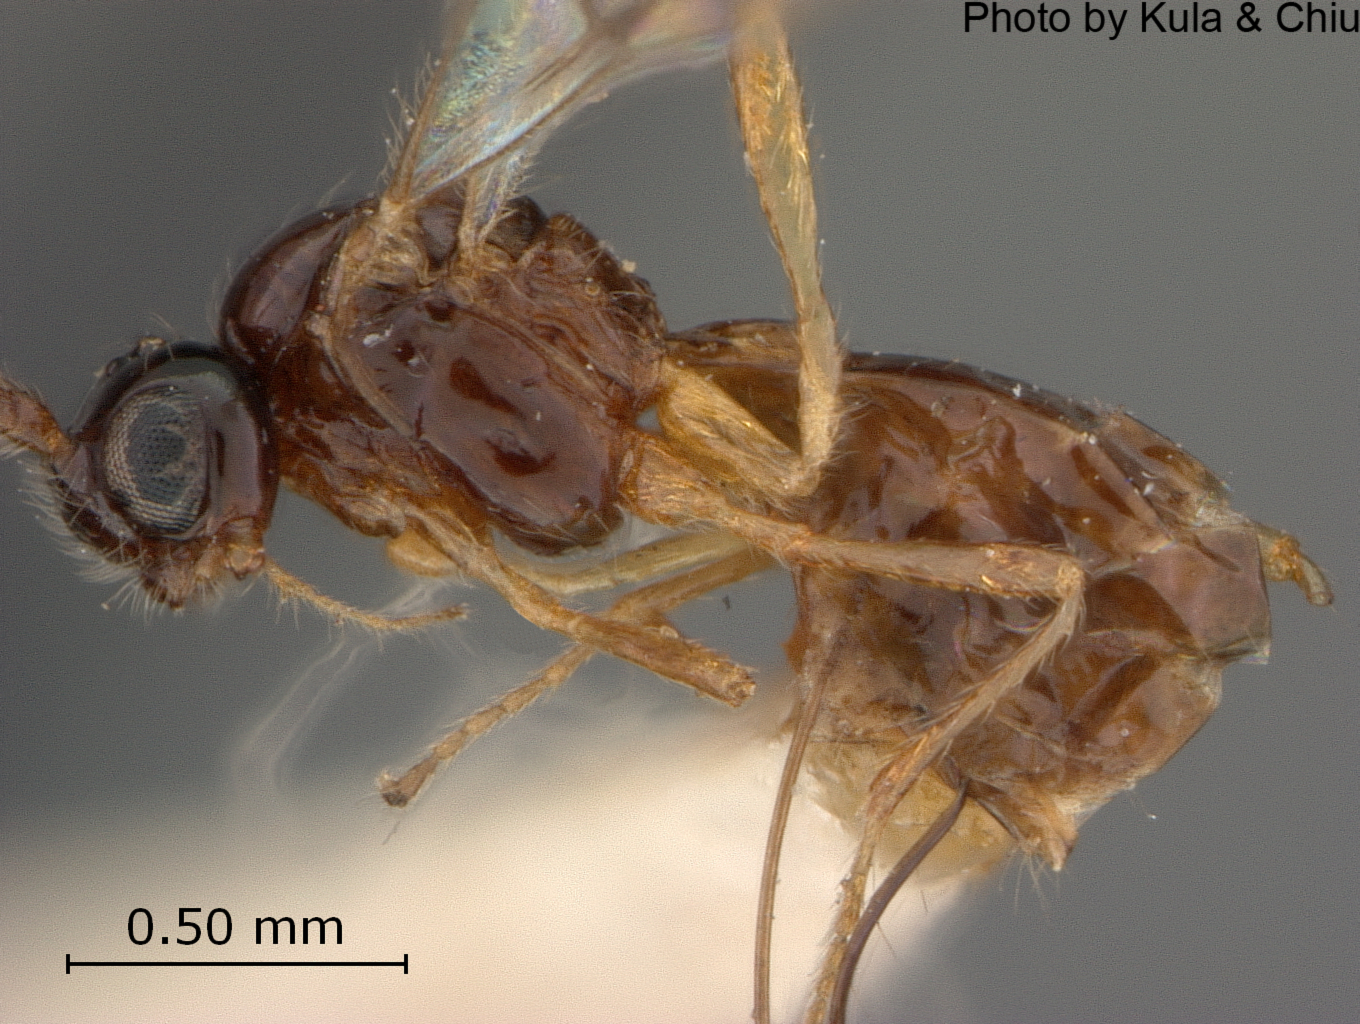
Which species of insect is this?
Aspilota astoriensis
